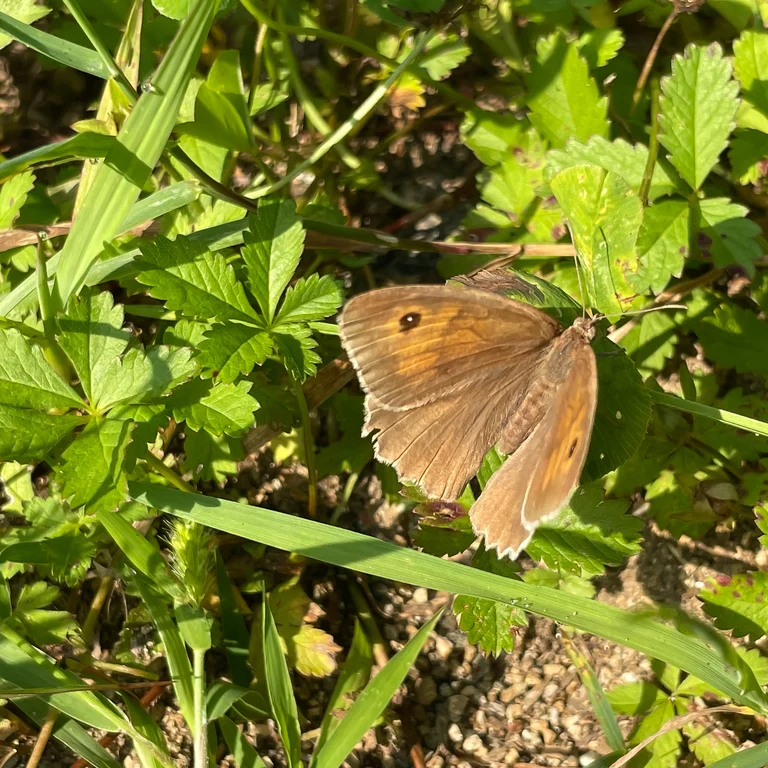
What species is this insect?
Maniola jurtina
